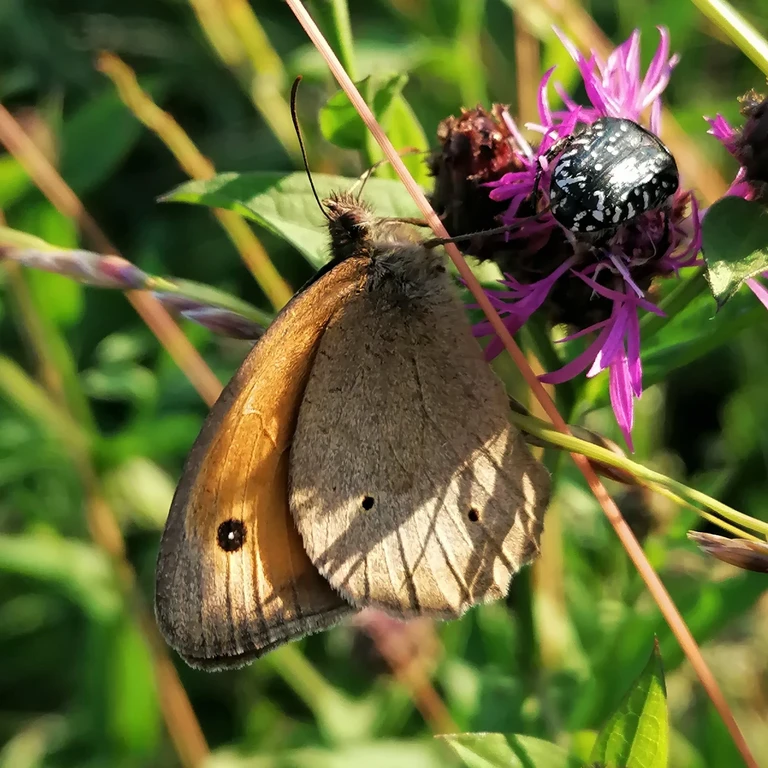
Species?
Maniola jurtina
